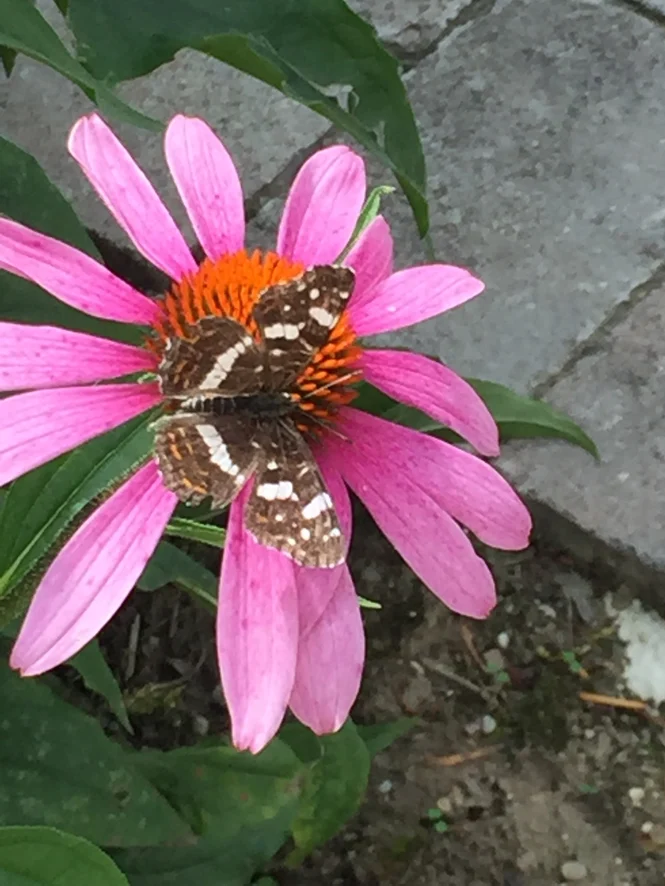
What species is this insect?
Araschnia levana
